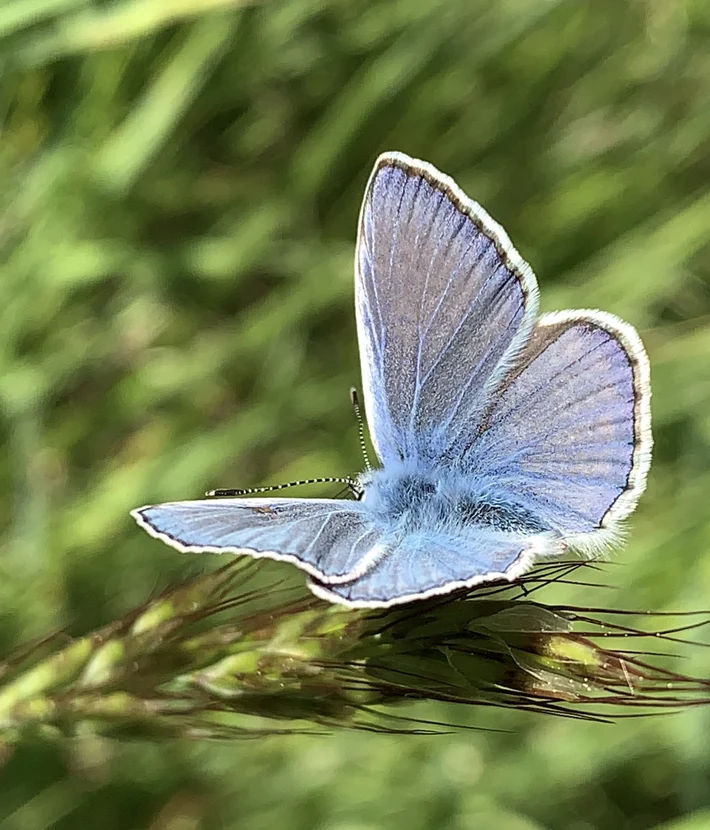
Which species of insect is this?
Polyommatus icarus
